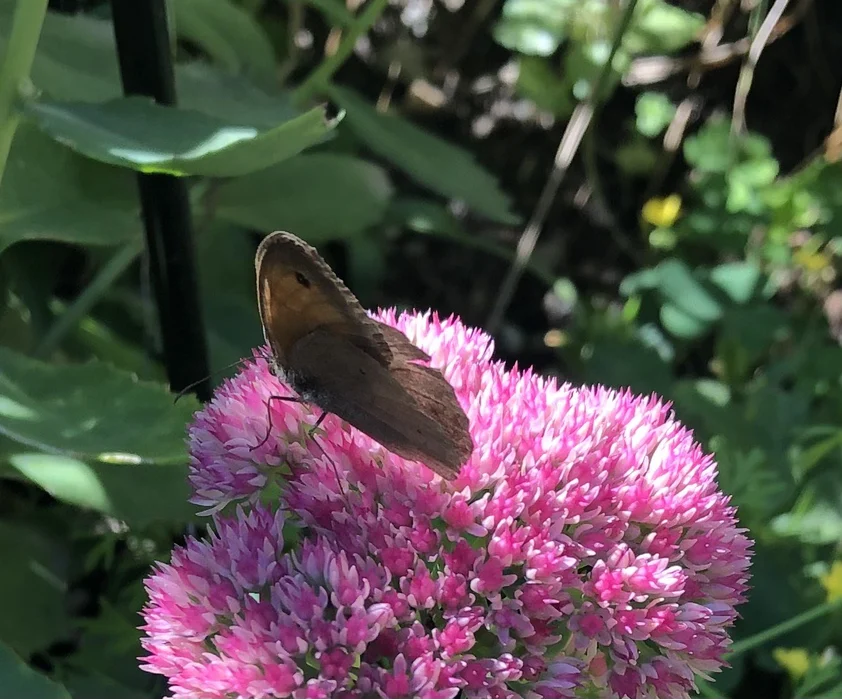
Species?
Maniola jurtina
